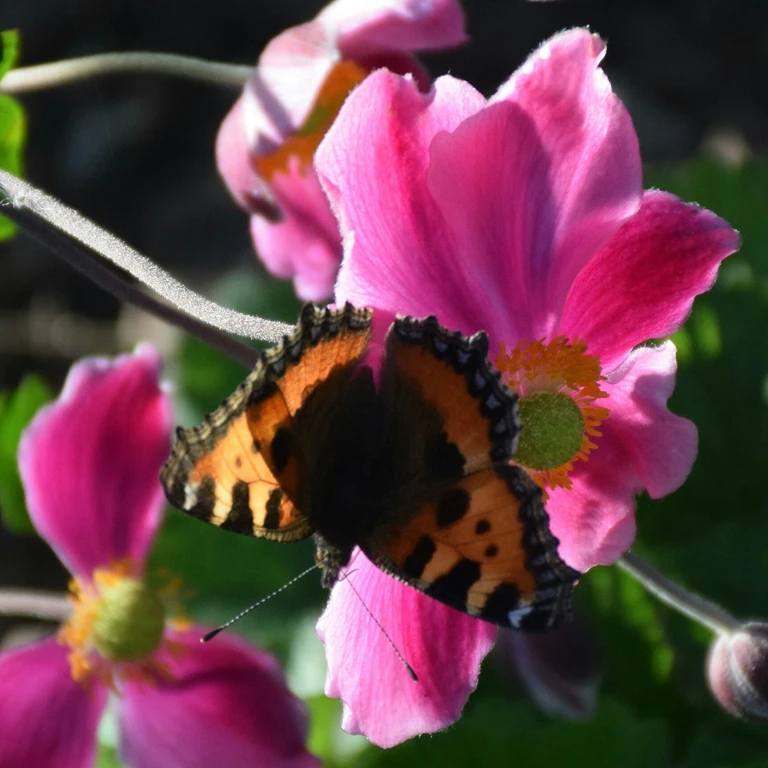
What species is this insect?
Aglais urticae
